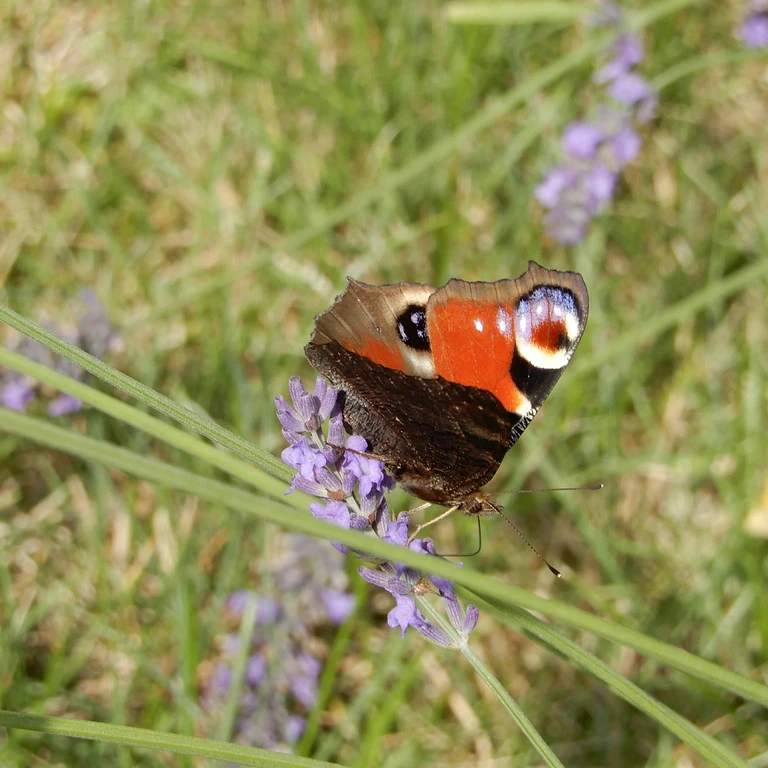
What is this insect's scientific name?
Aglais io
